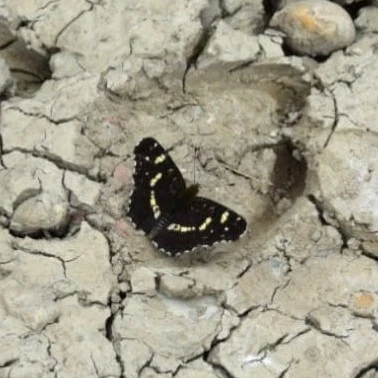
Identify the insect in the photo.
Araschnia levana
